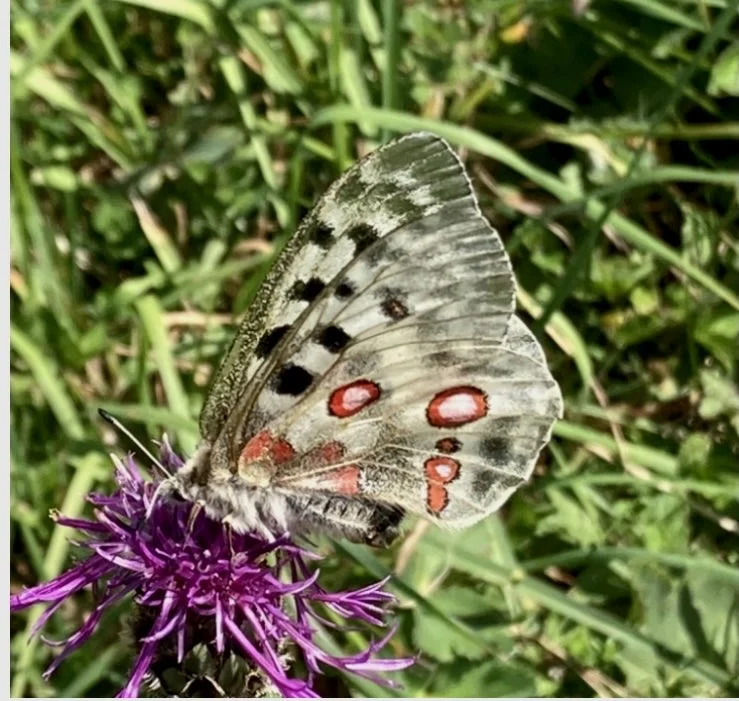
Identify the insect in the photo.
Parnassius apollo
